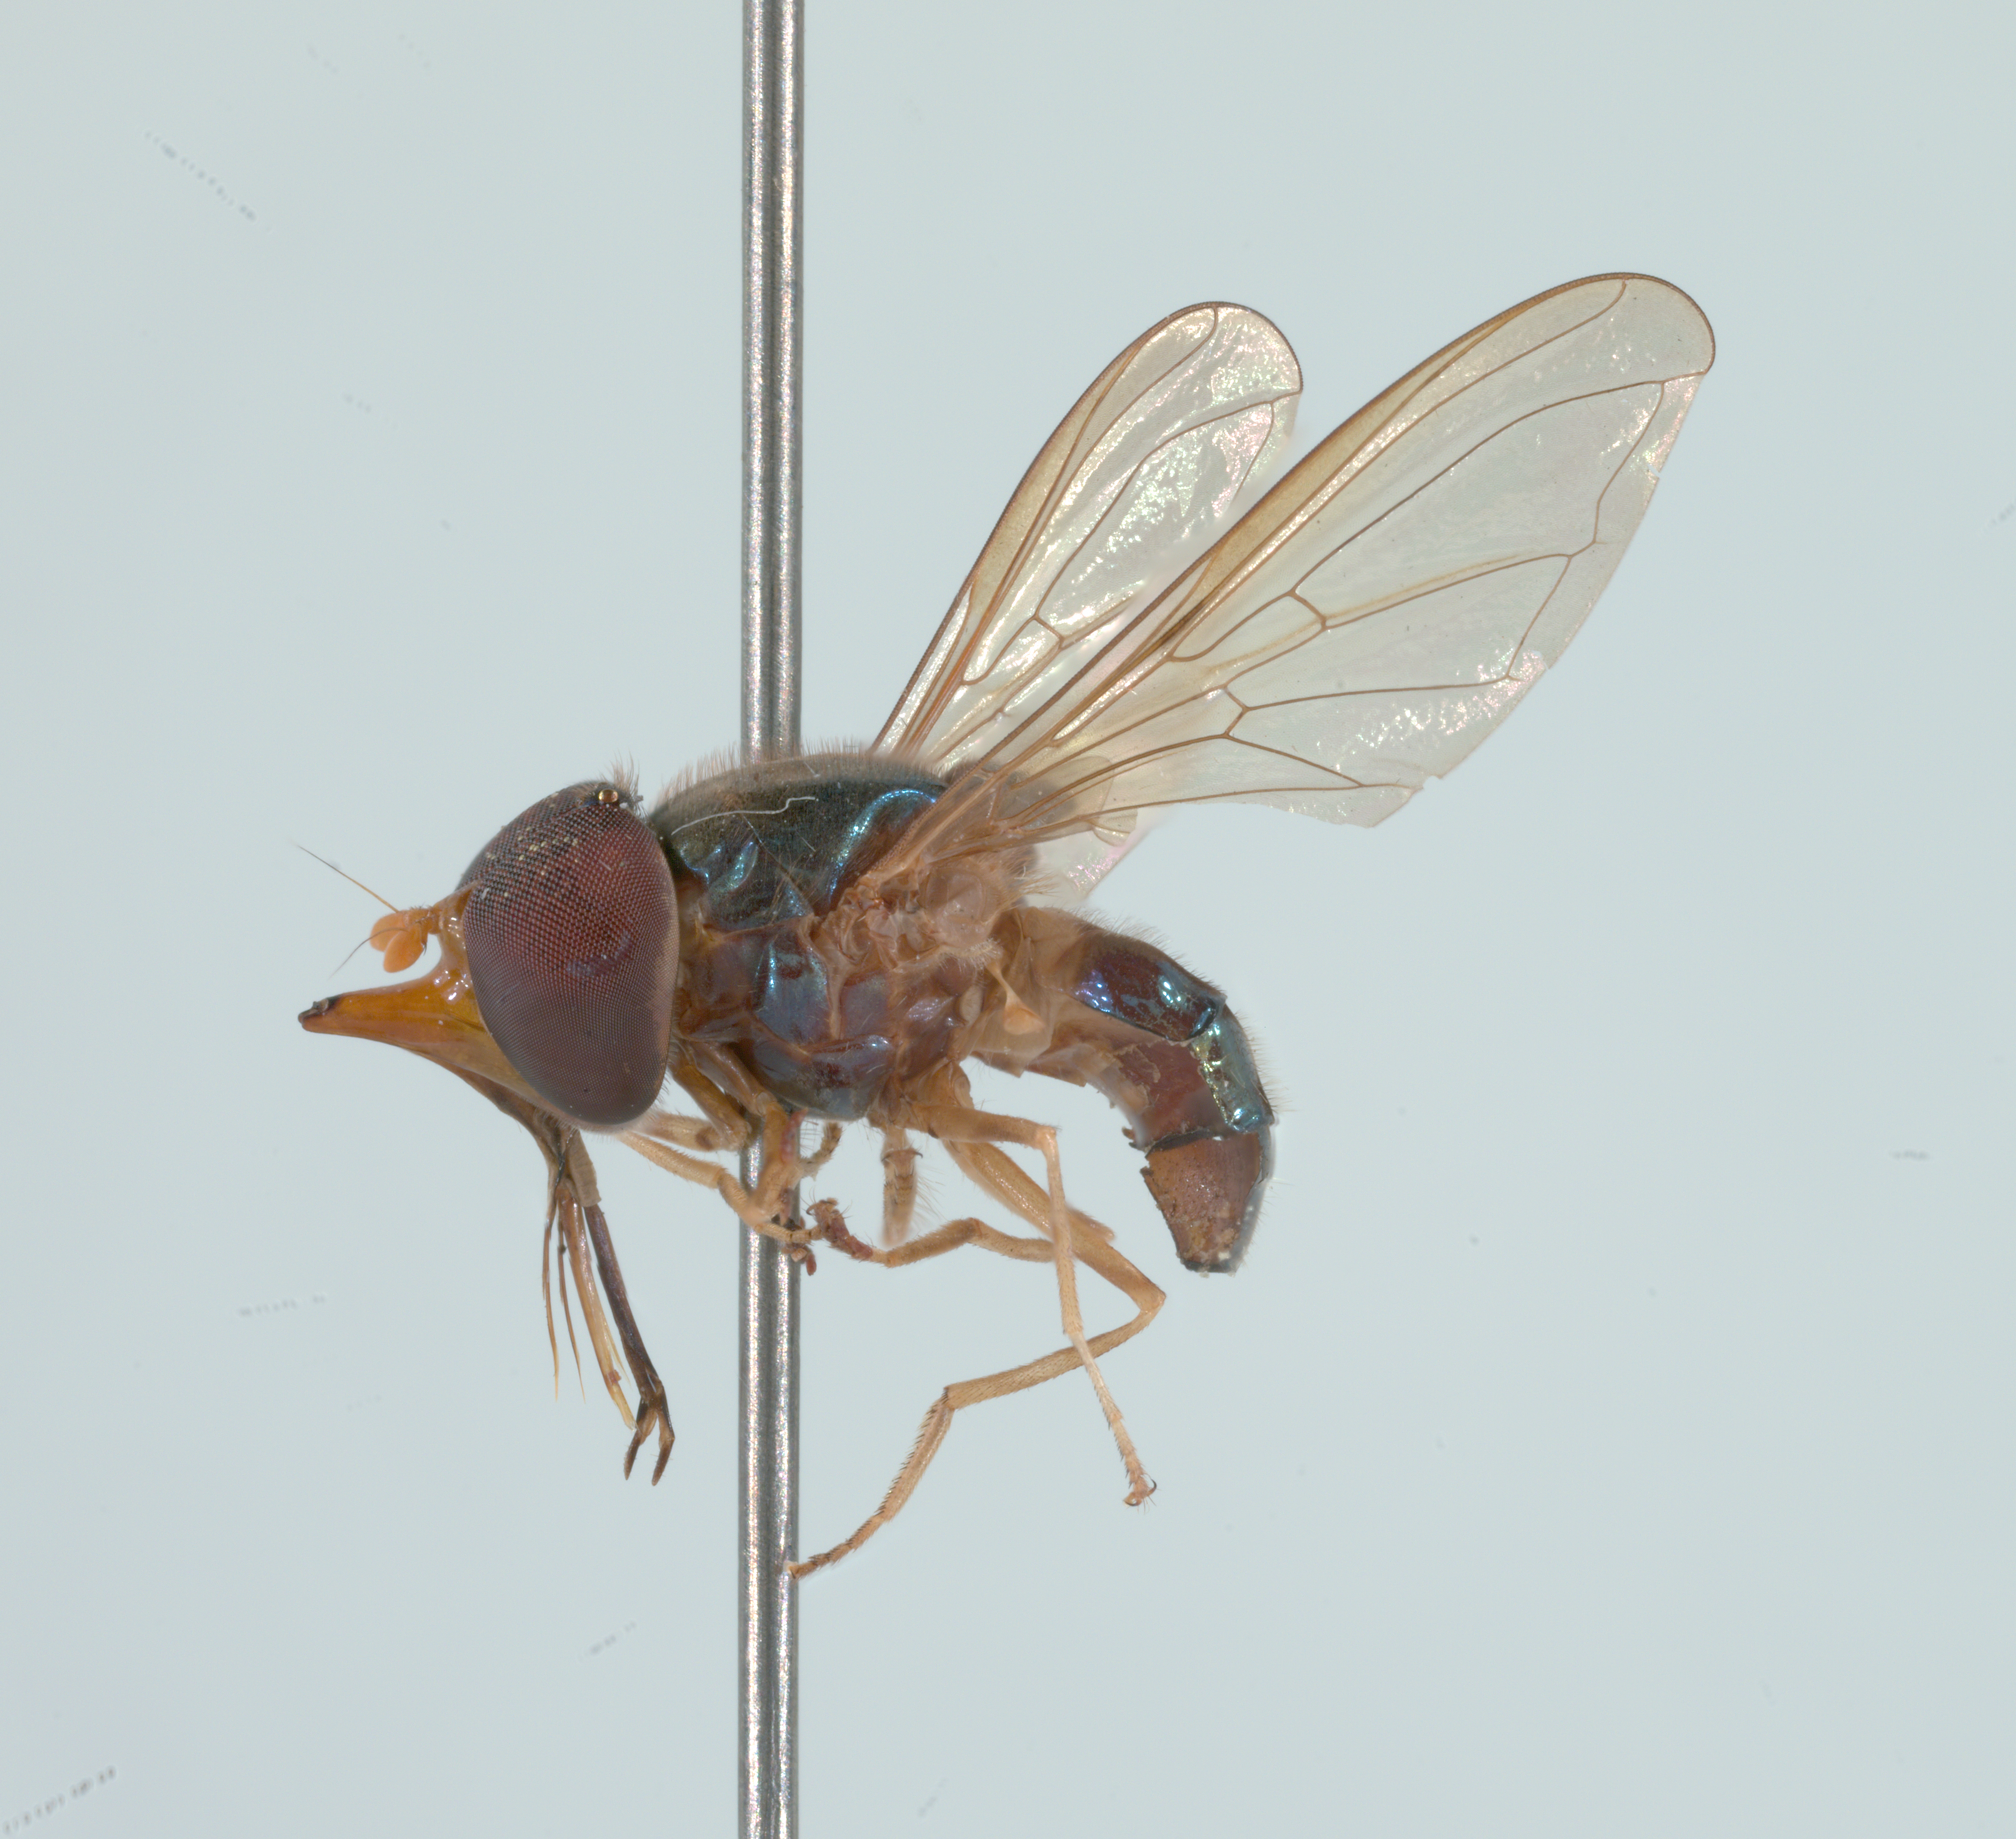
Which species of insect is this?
Rhingia semicaerulea
